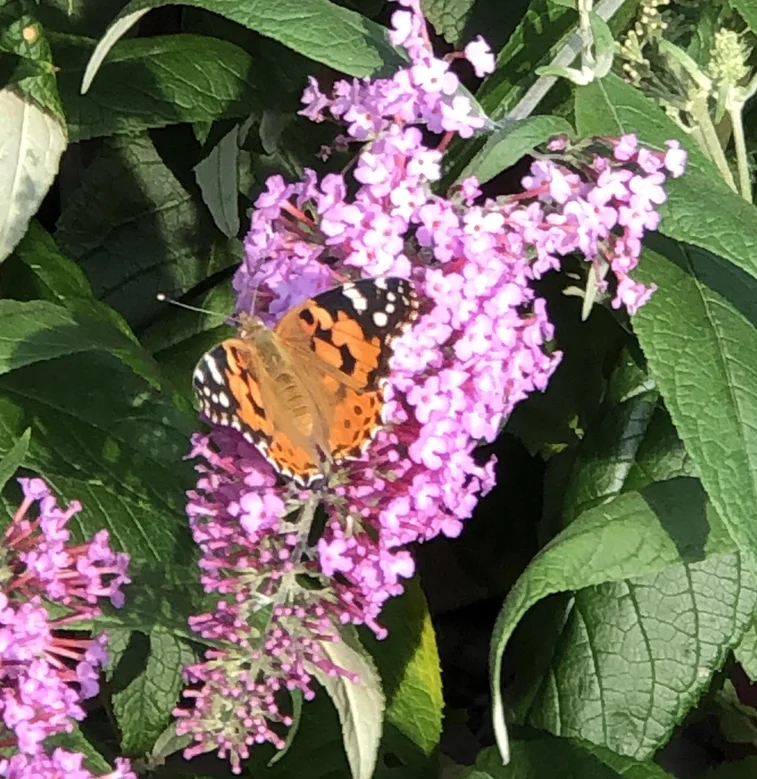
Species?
Vanessa cardui
